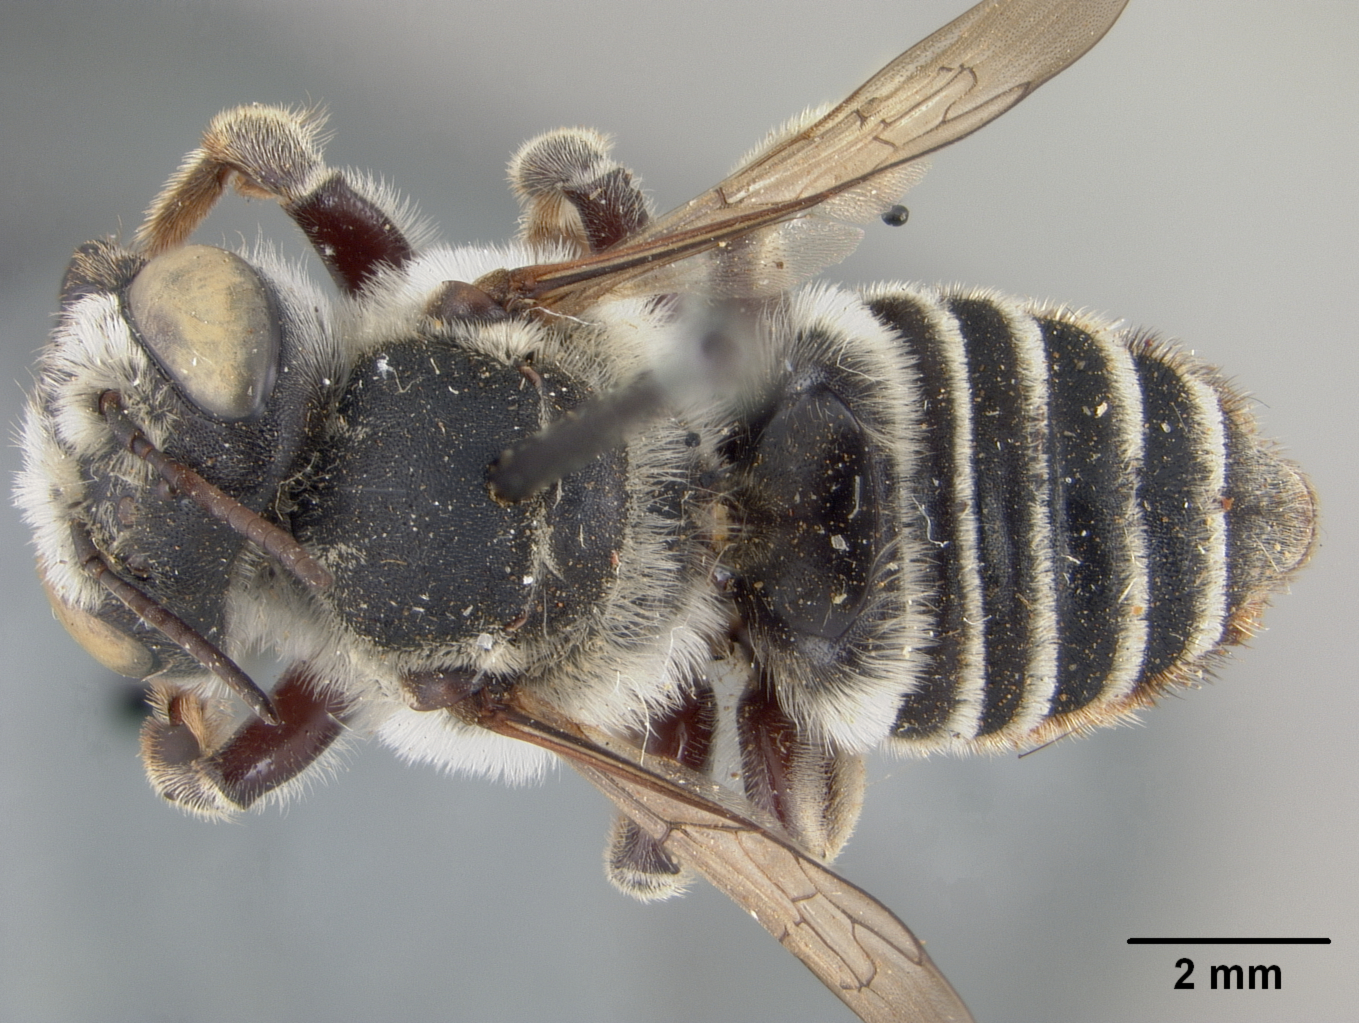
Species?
Megachile parksi
